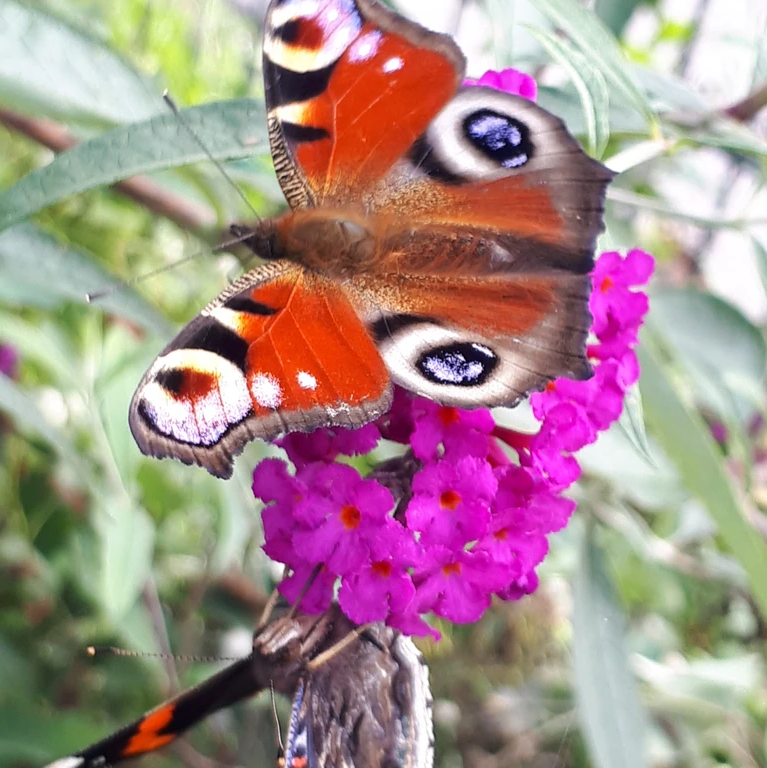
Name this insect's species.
Aglais io
